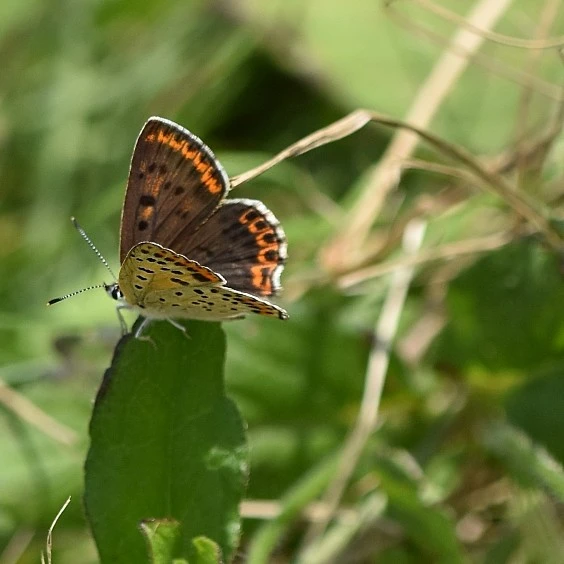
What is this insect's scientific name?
Lycaena tityrus (also Loweia tityrus)
